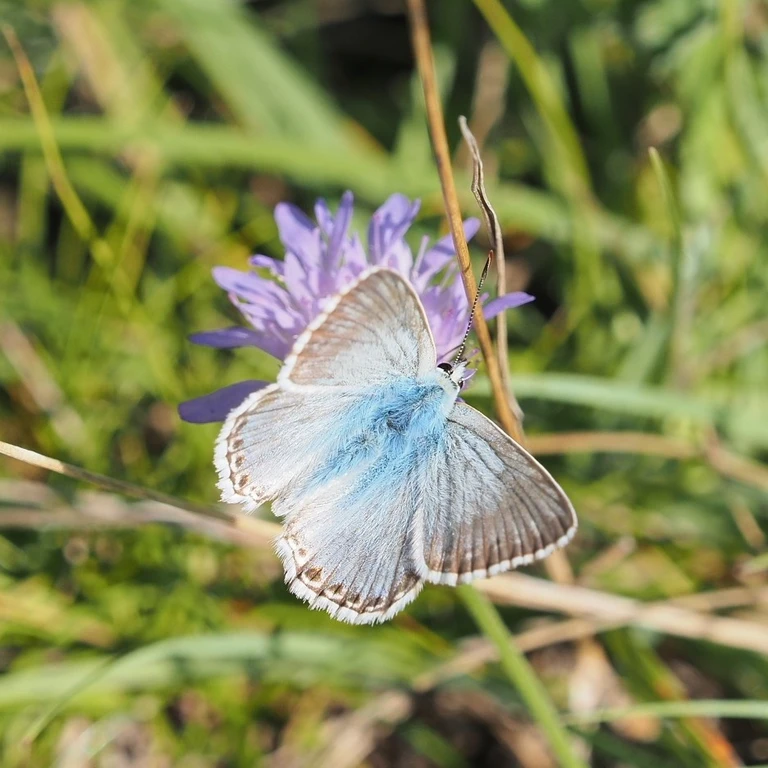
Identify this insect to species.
Lysandra coridon
